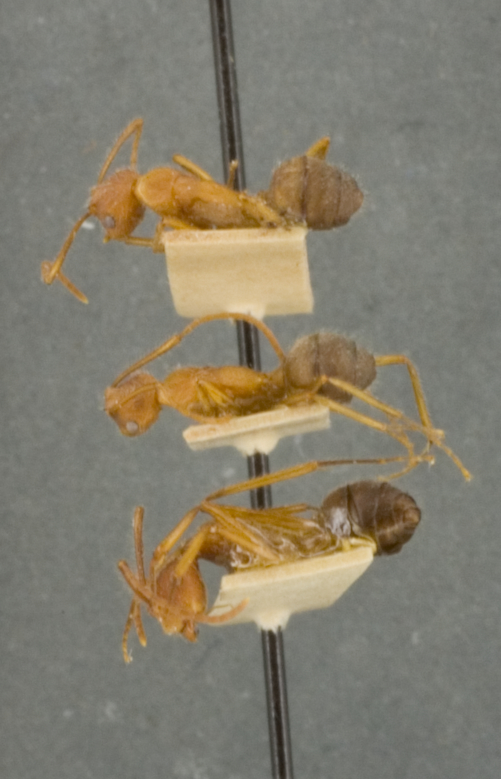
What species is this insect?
Dendromyrmex fabricii
